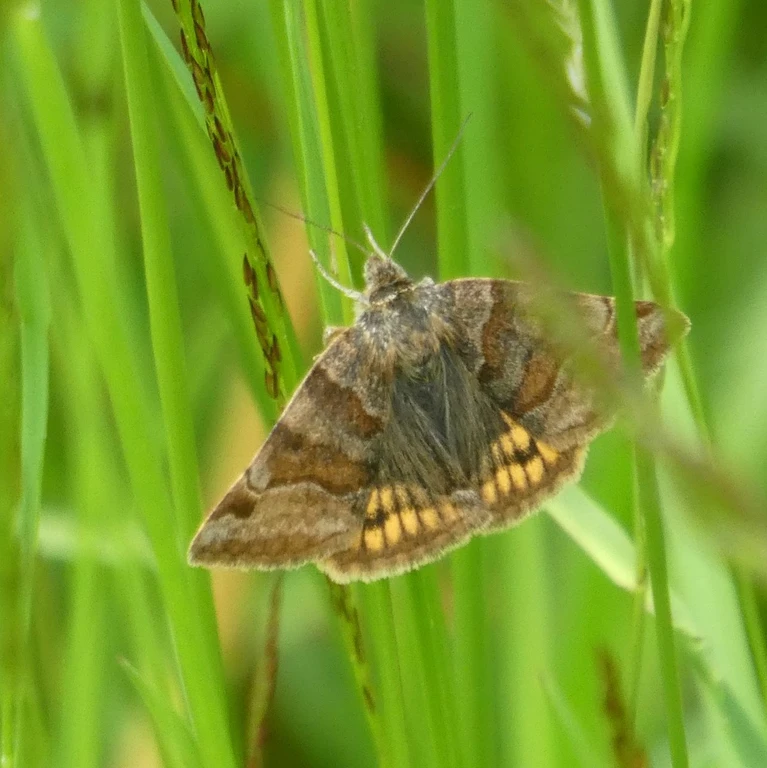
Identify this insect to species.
Euclidia glyphica
